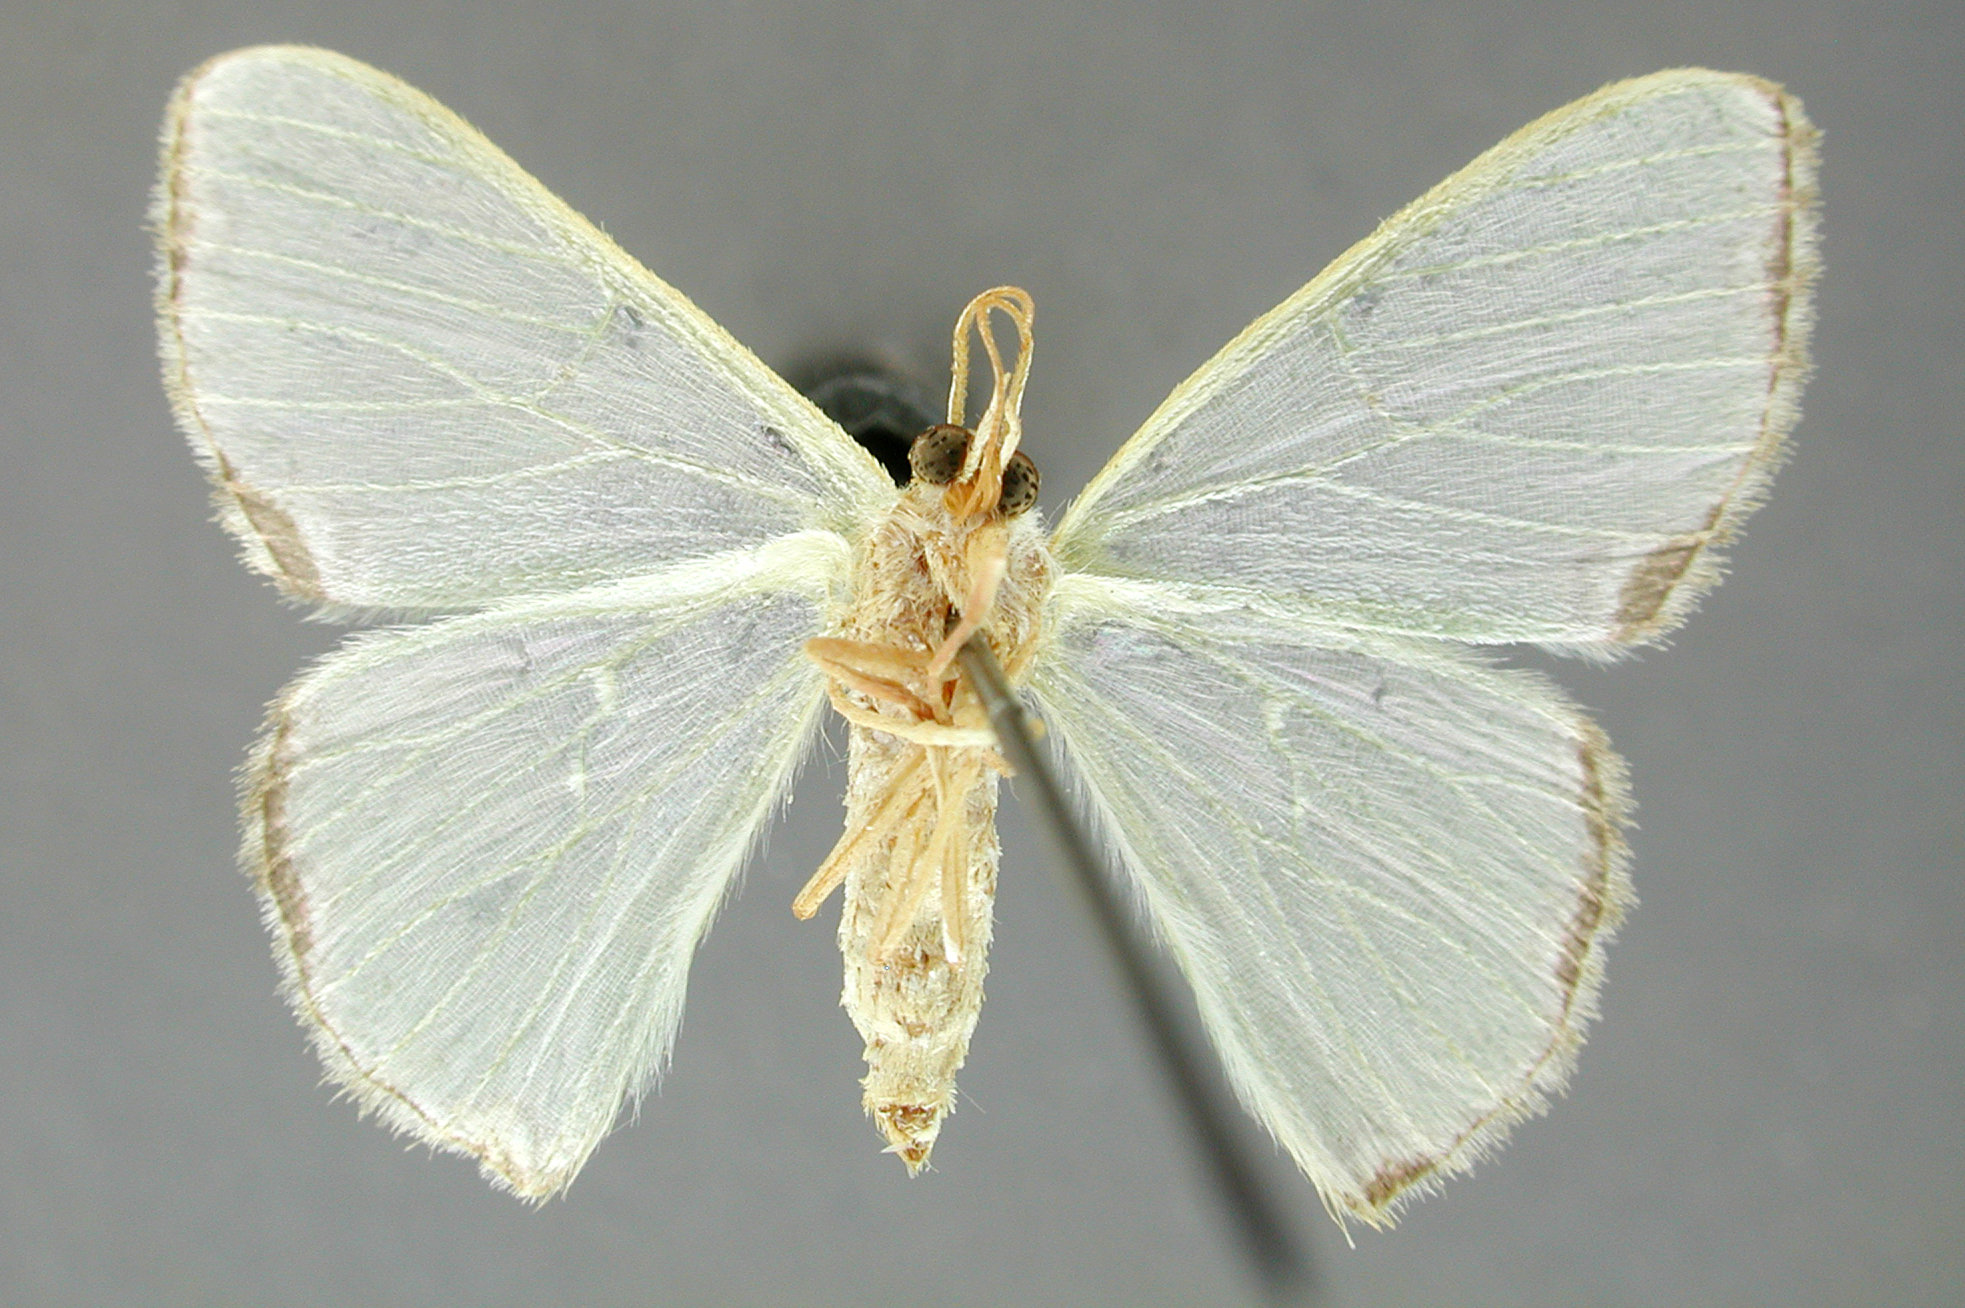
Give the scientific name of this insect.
Racheospila delicatescens
